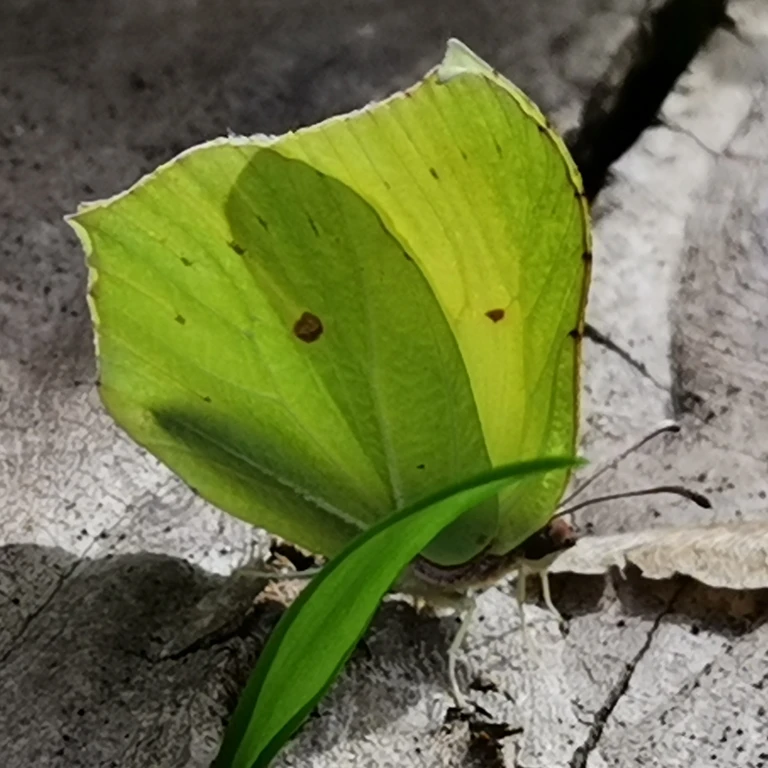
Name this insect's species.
Gonepteryx rhamni
